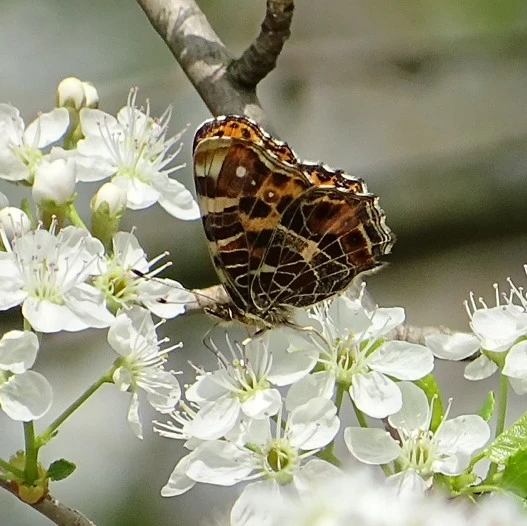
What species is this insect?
Araschnia levana
